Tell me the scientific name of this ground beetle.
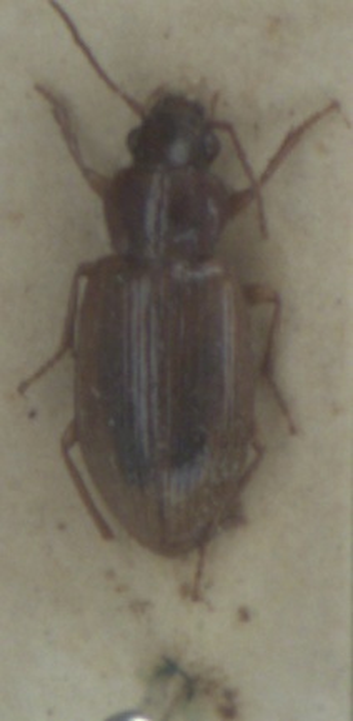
Dicheirotrichus obsoletus
